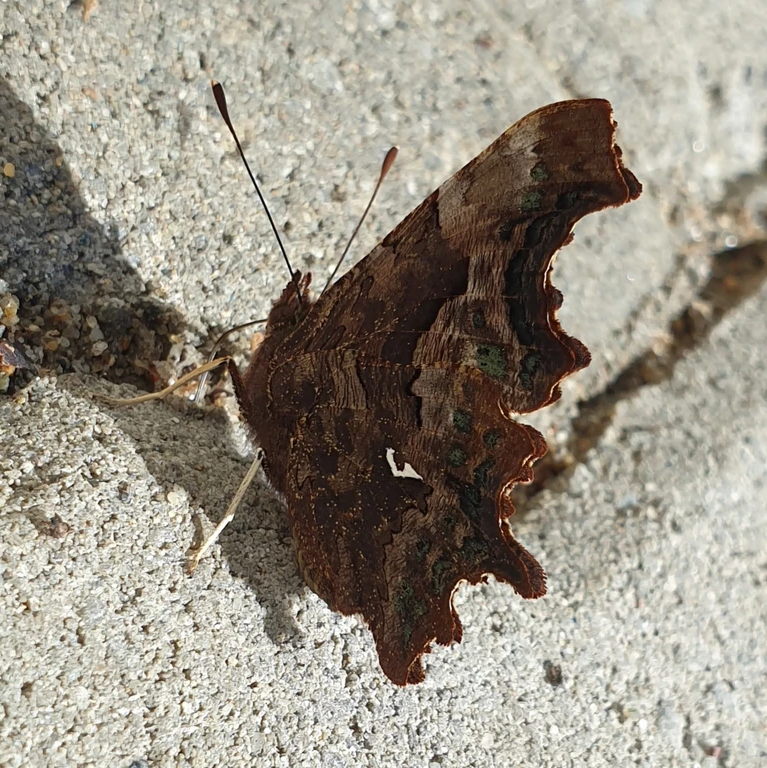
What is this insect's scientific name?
Polygonia c-album
